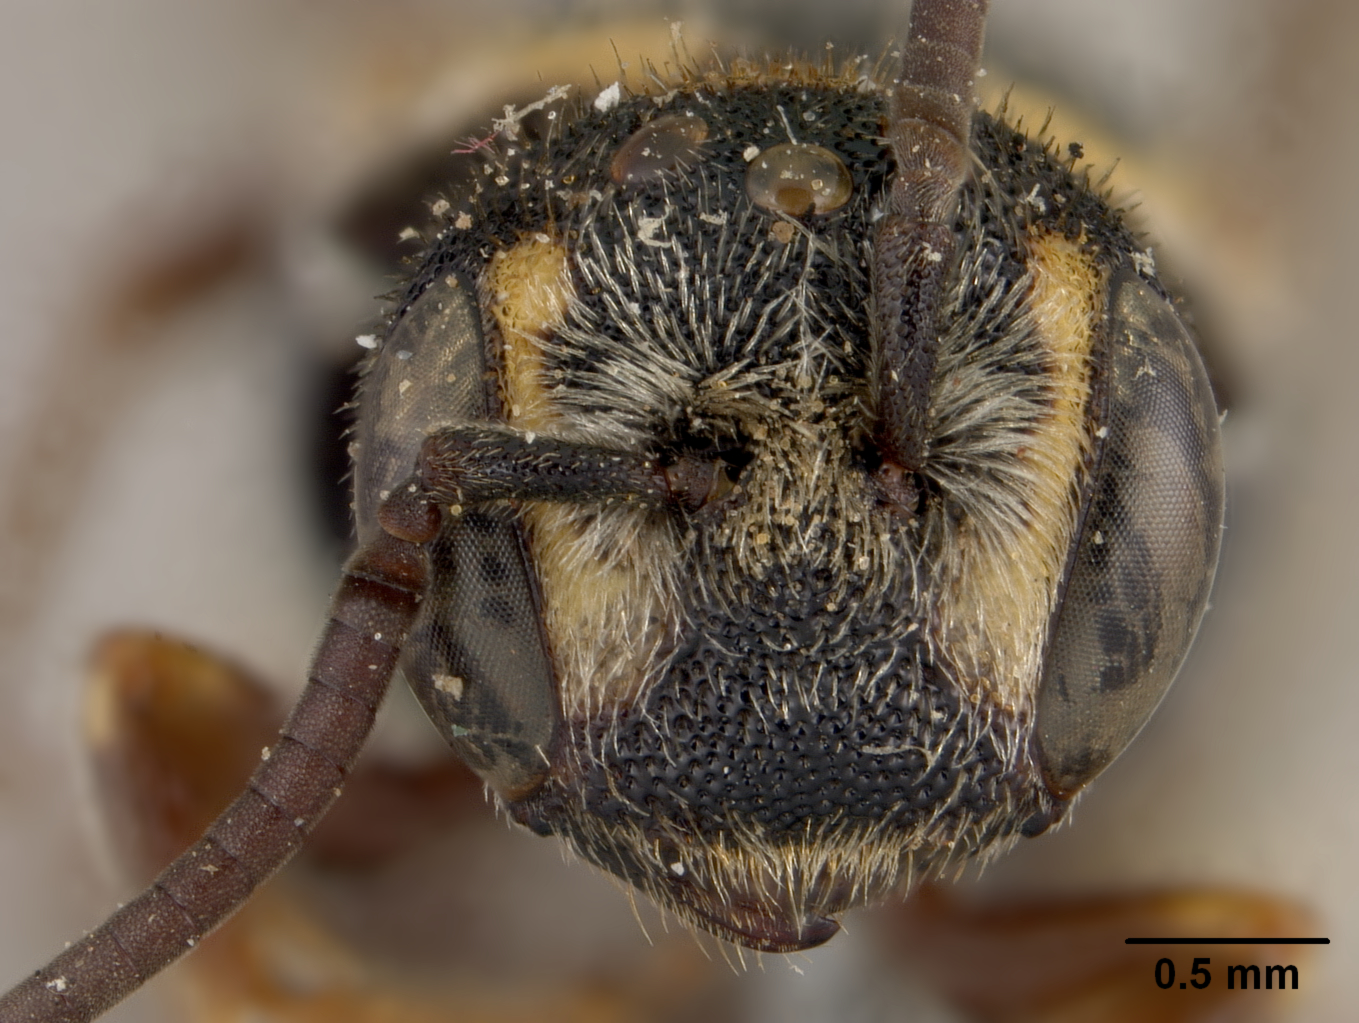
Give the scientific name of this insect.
Stelis rudbeckiarum
